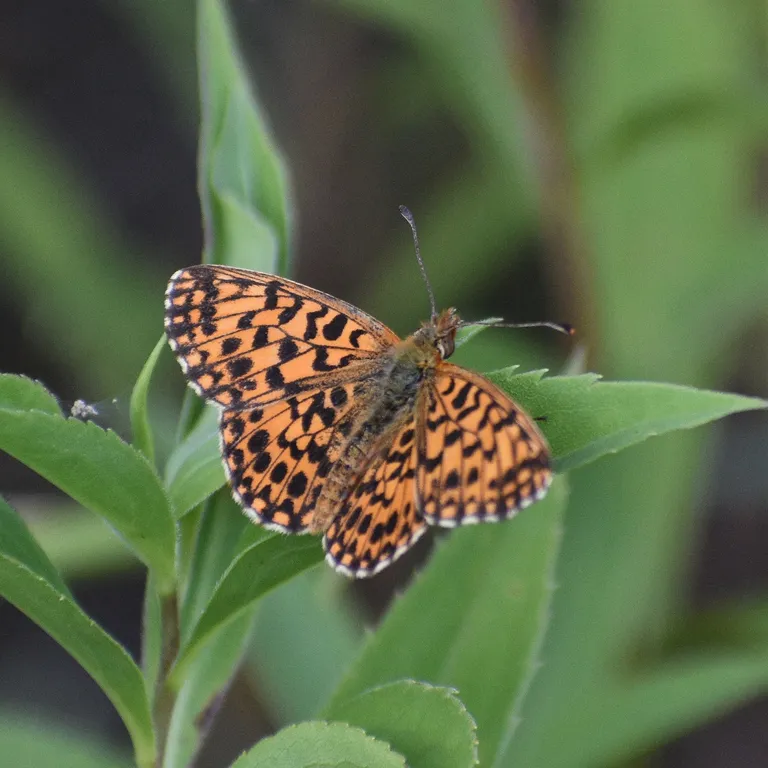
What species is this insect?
Boloria dia
